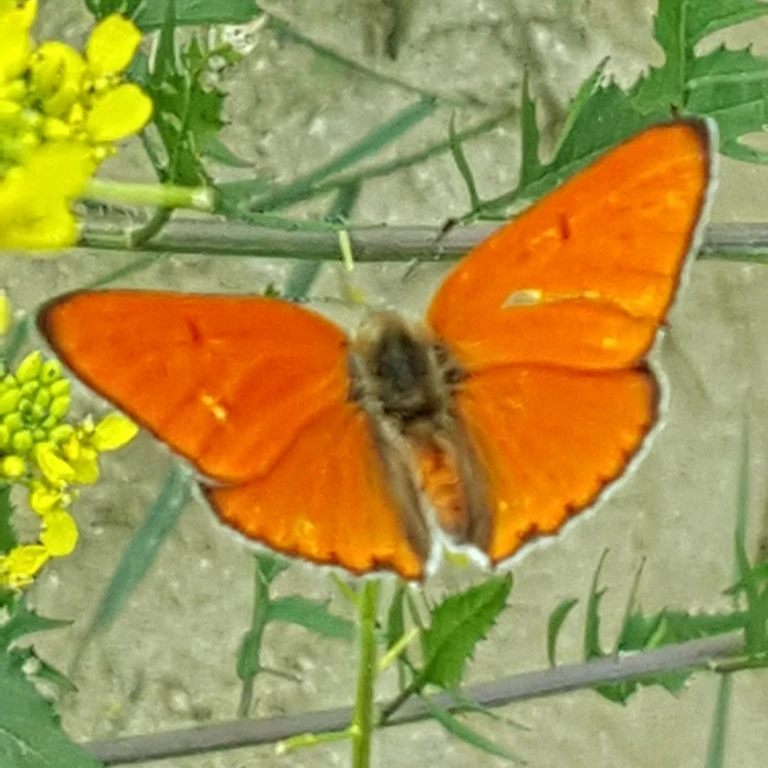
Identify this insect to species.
Lycaena dispar
